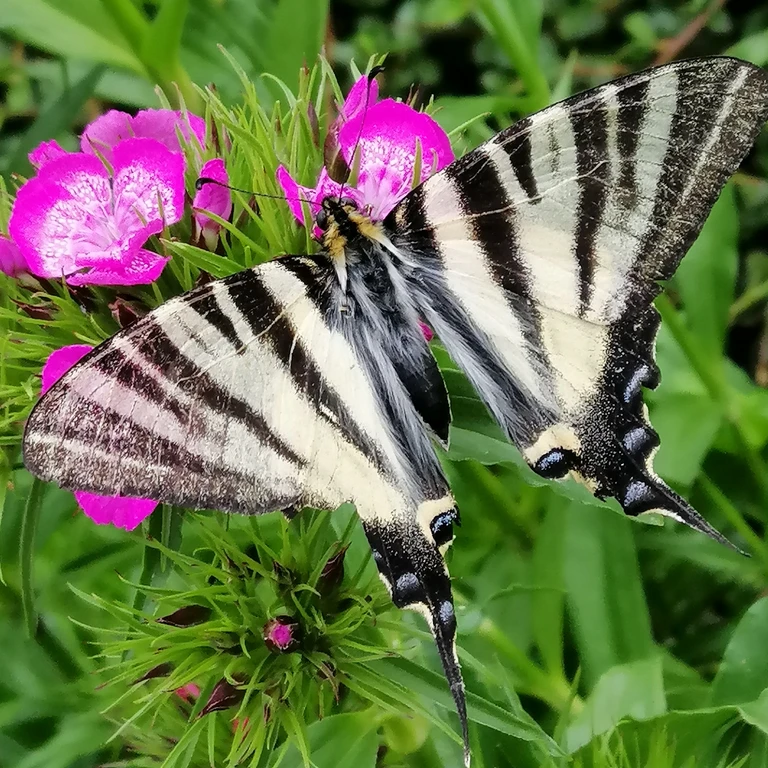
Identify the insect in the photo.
Iphiclides podalirius
